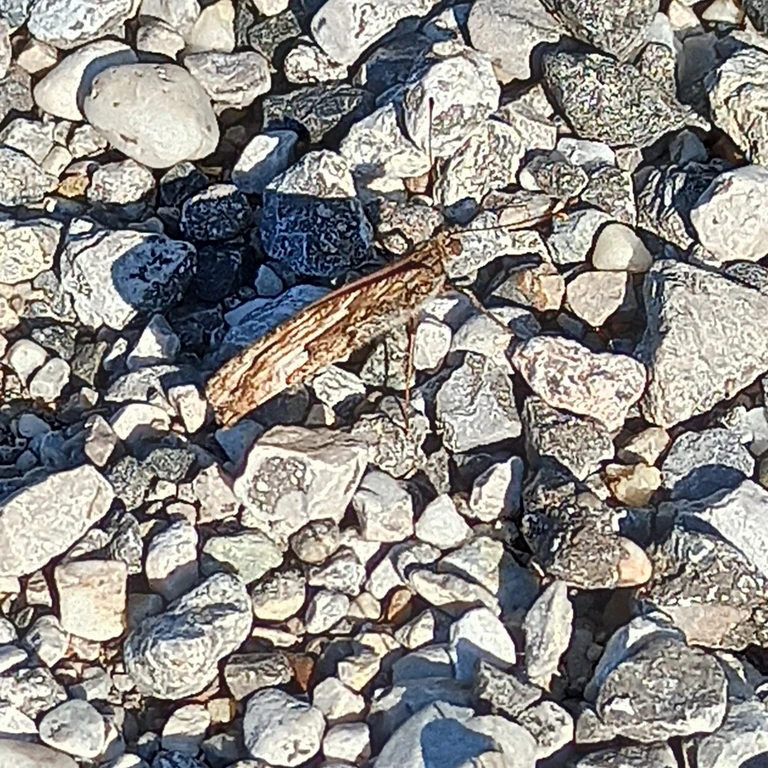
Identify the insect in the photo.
Hipparchia semele
